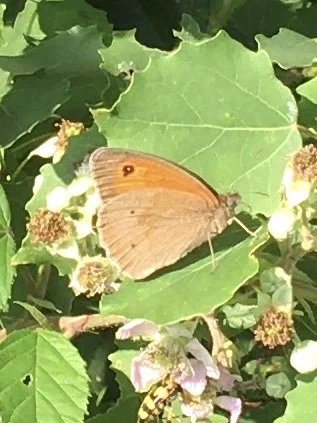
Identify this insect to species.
Maniola jurtina
